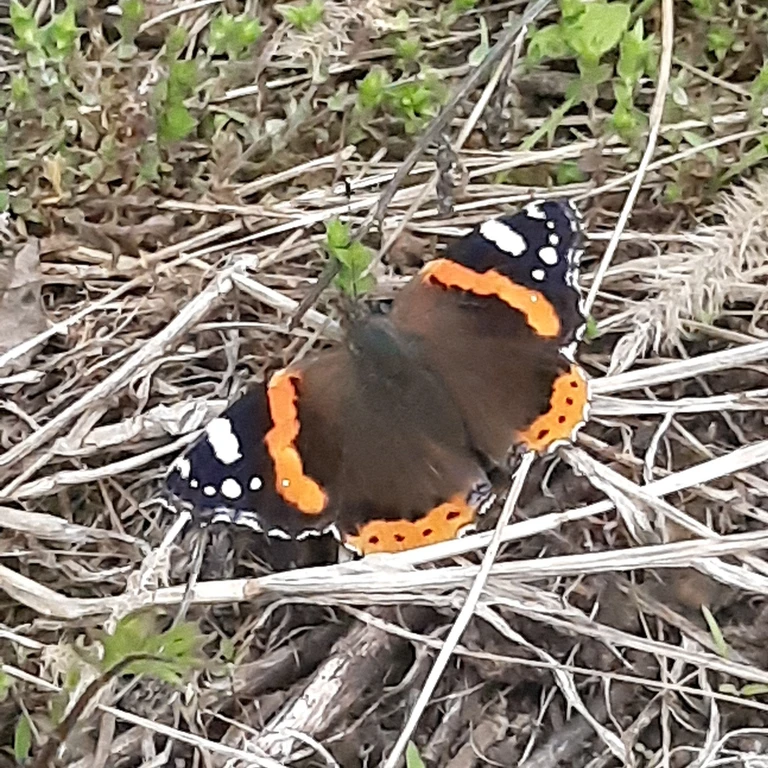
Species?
Vanessa atalanta
